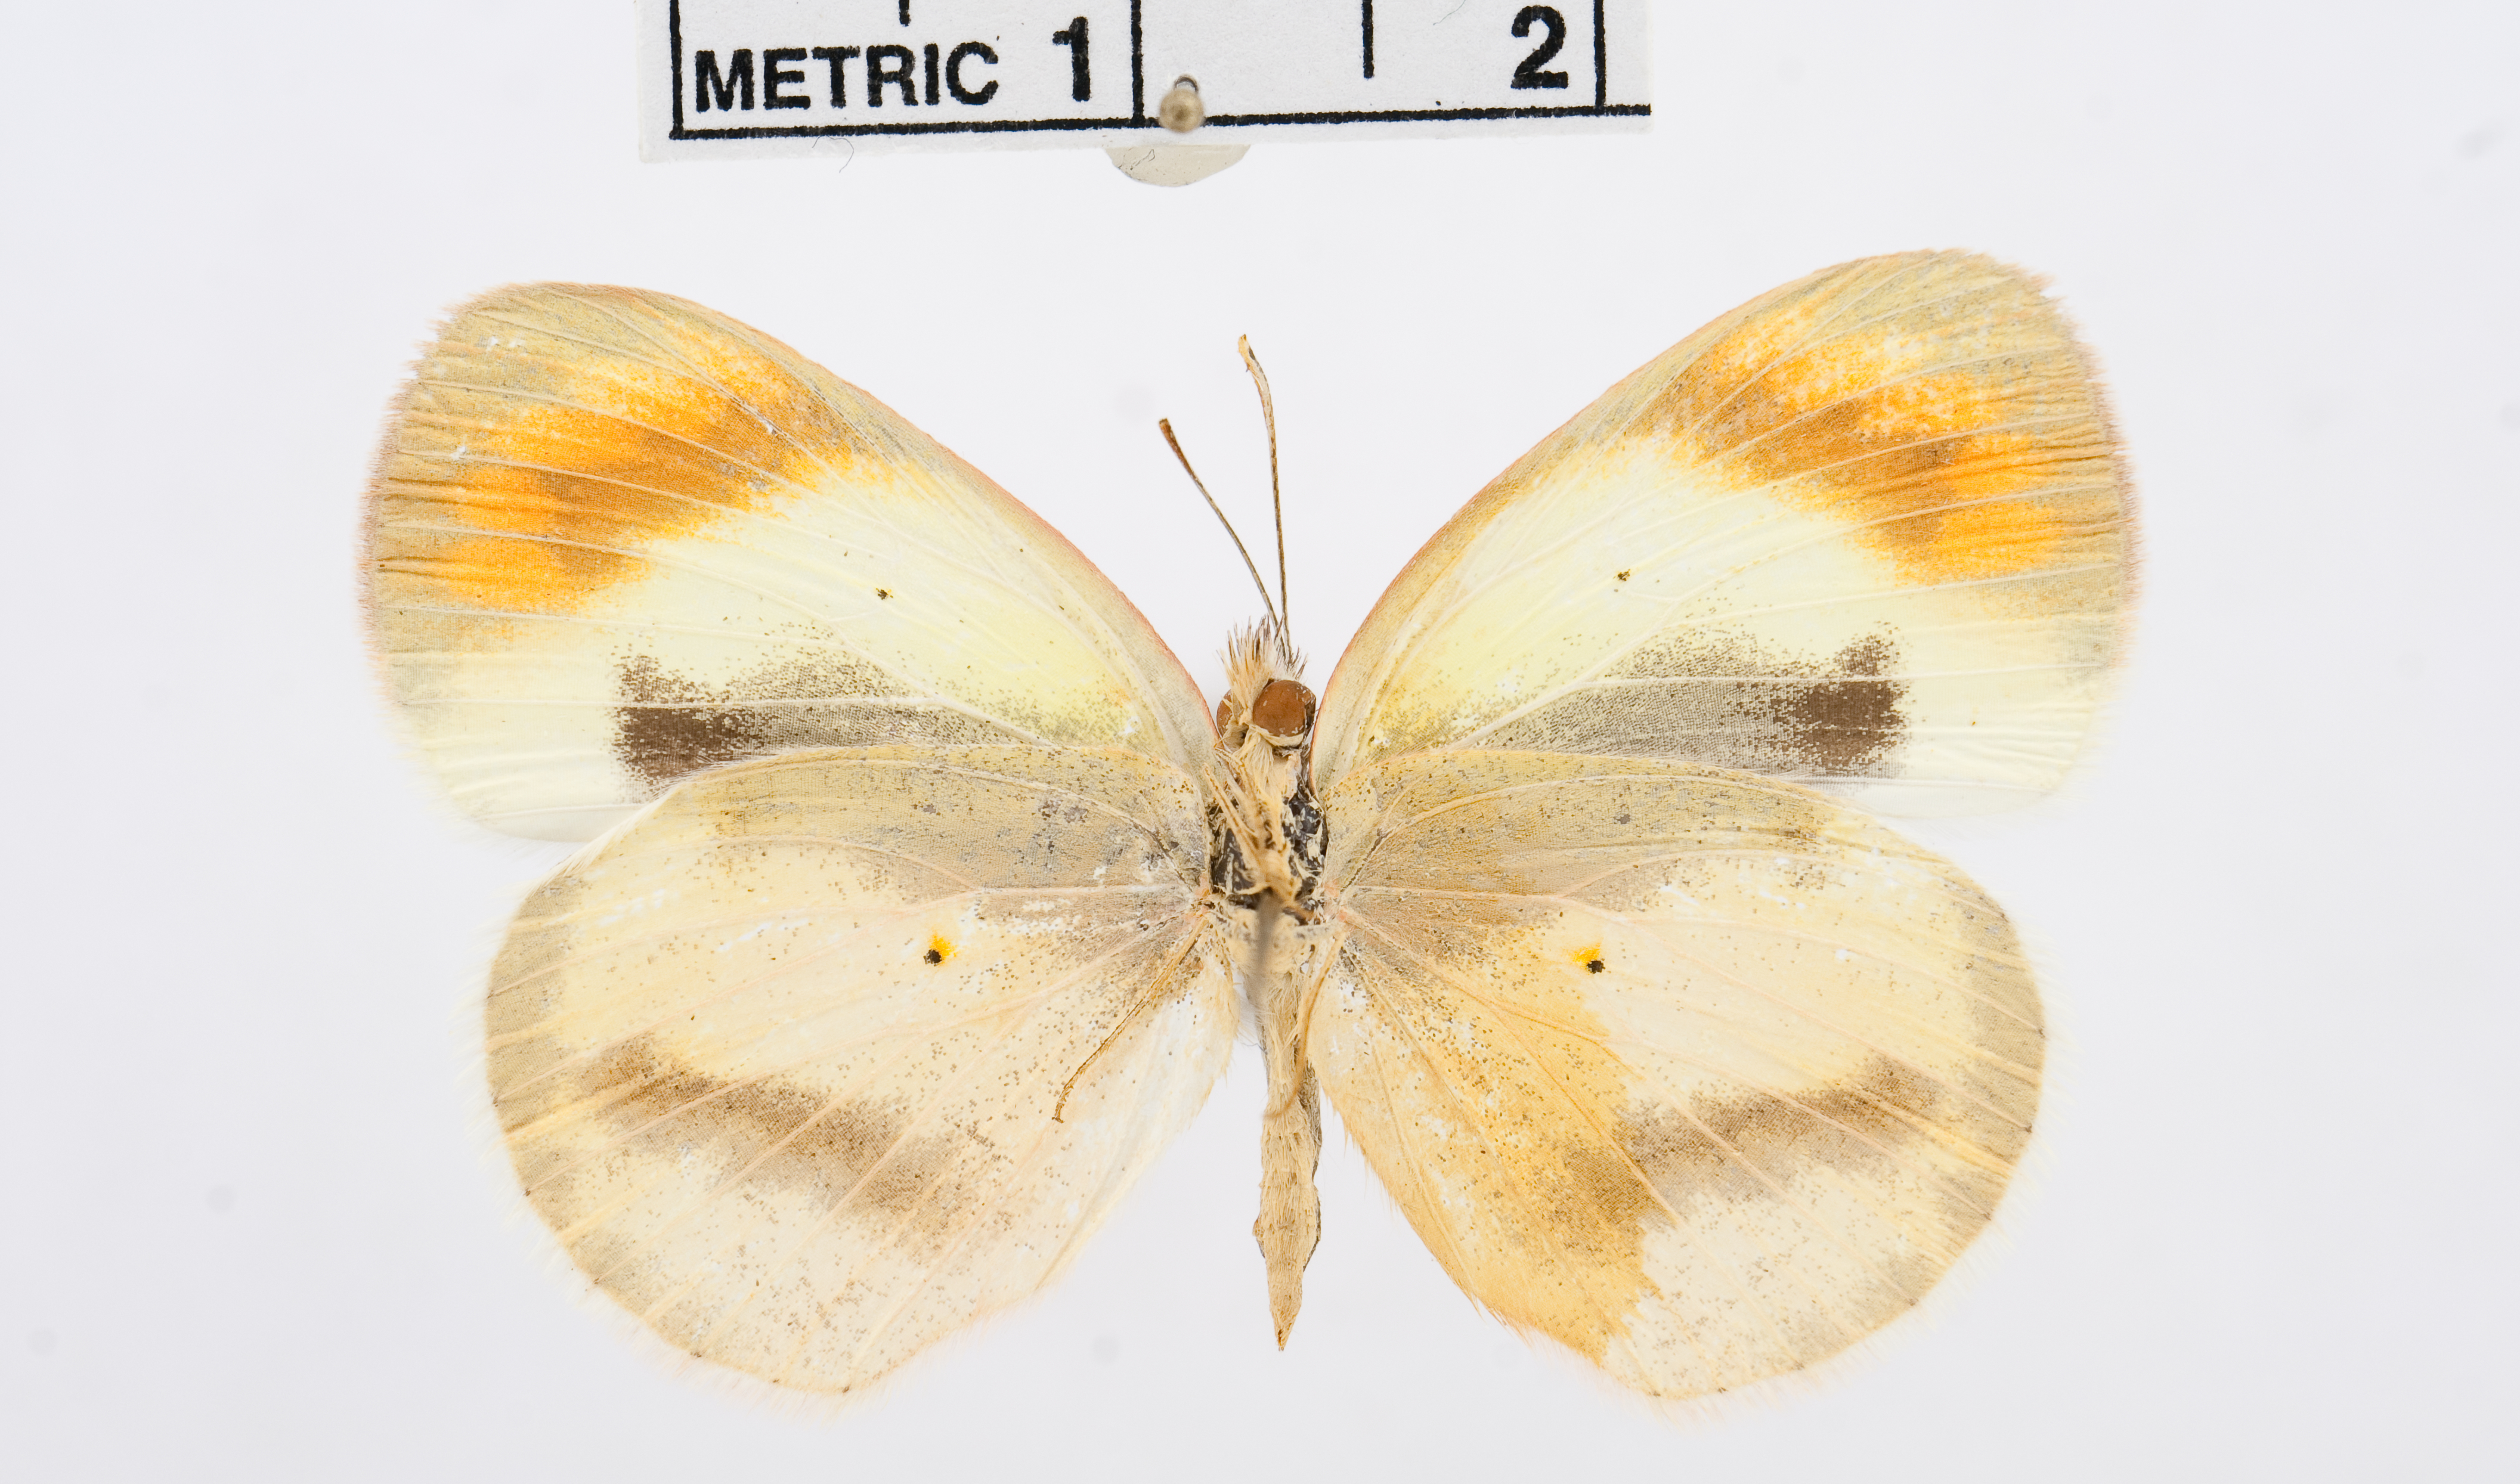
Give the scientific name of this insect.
Colotis euippe
